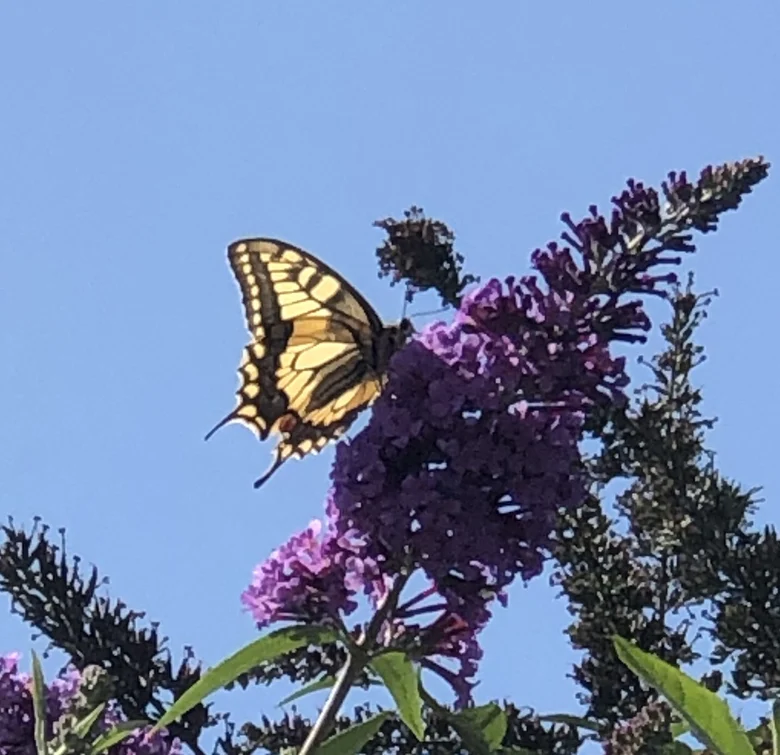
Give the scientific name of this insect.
Papilio machaon
